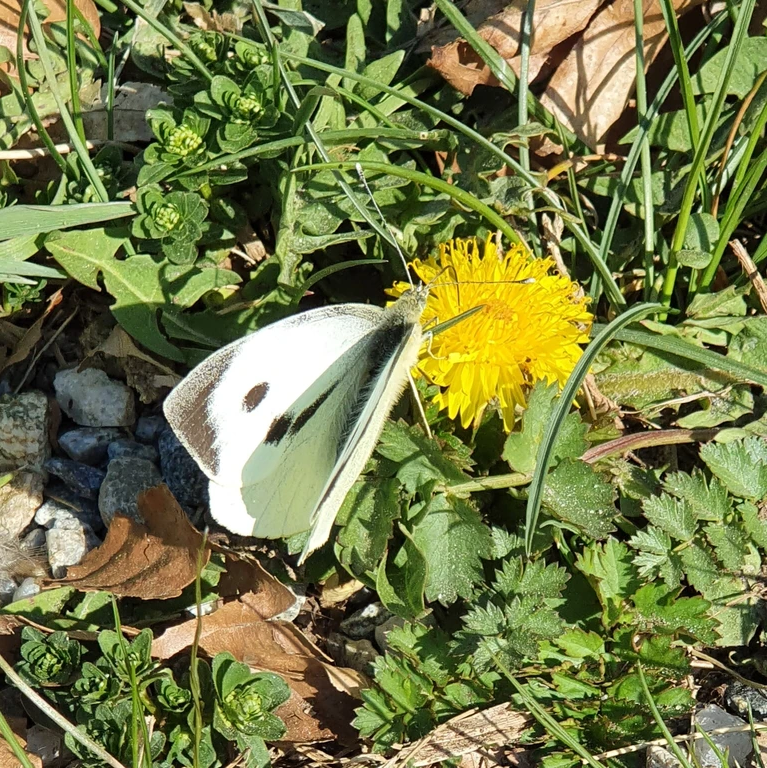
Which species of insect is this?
Pieris brassicae
